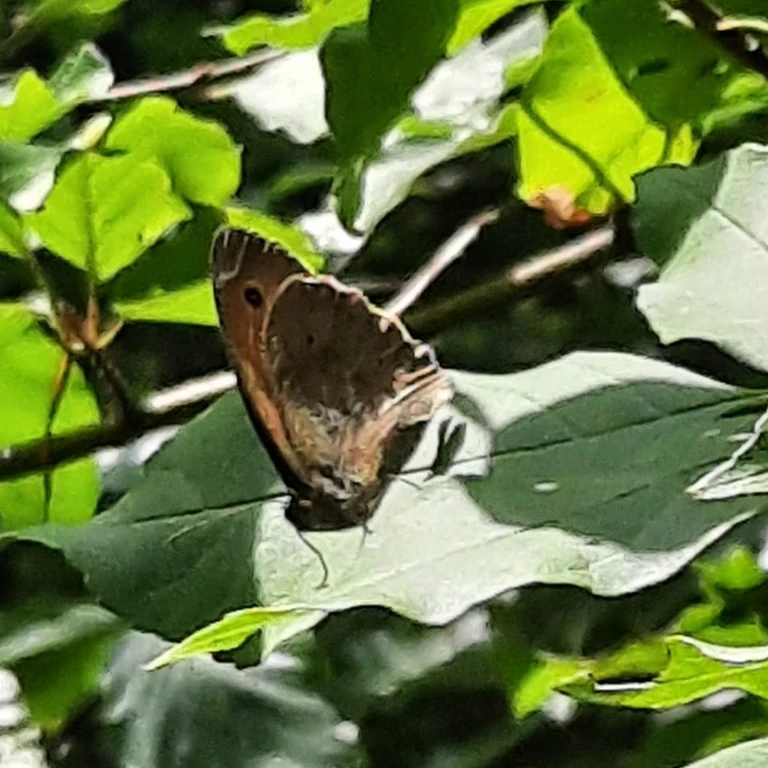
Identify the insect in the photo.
Maniola jurtina
